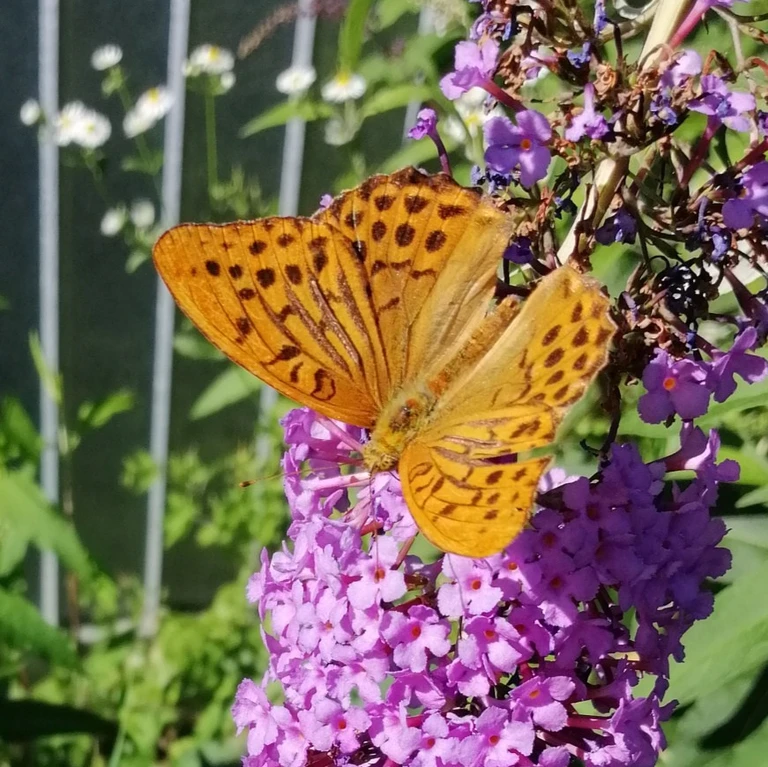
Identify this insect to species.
Argynnis paphia
